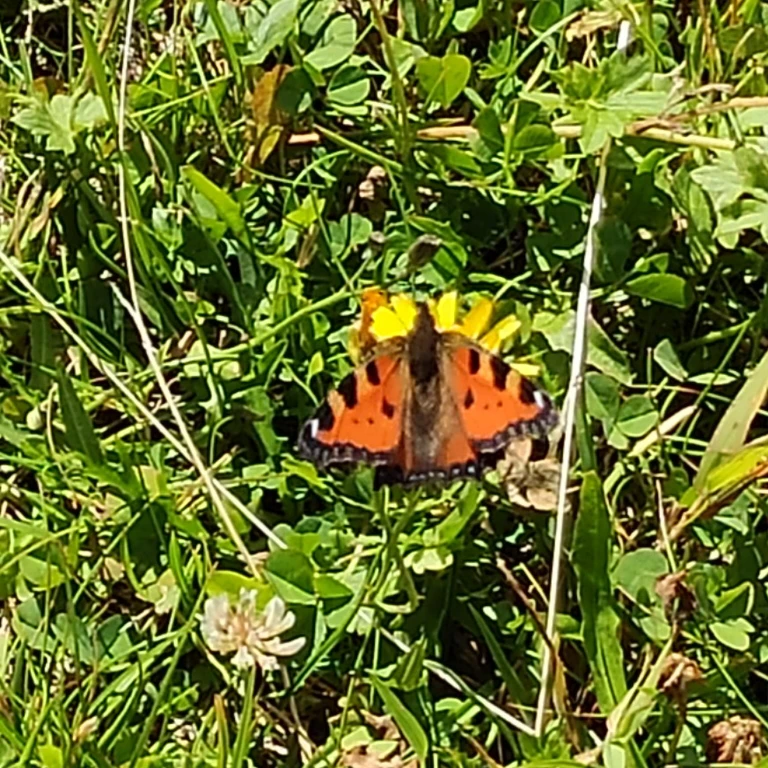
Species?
Aglais urticae
